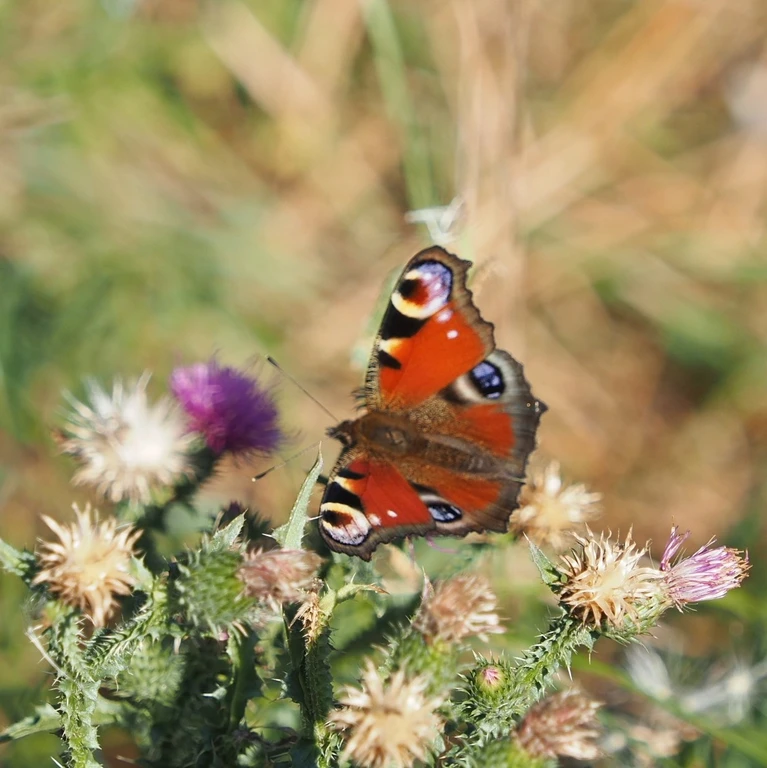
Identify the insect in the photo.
Aglais io
